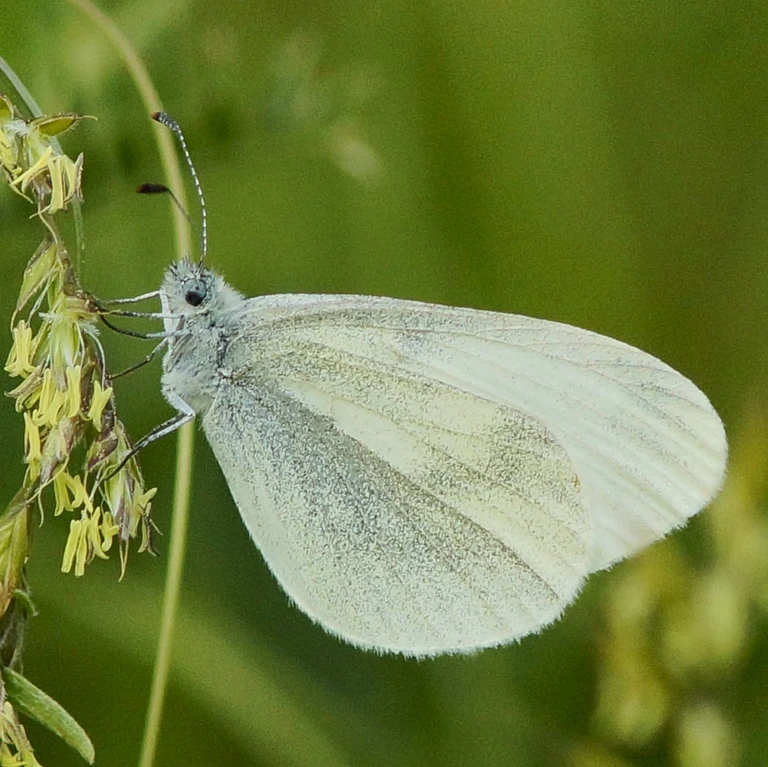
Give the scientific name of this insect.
Leptidea sinapis/juvernica
